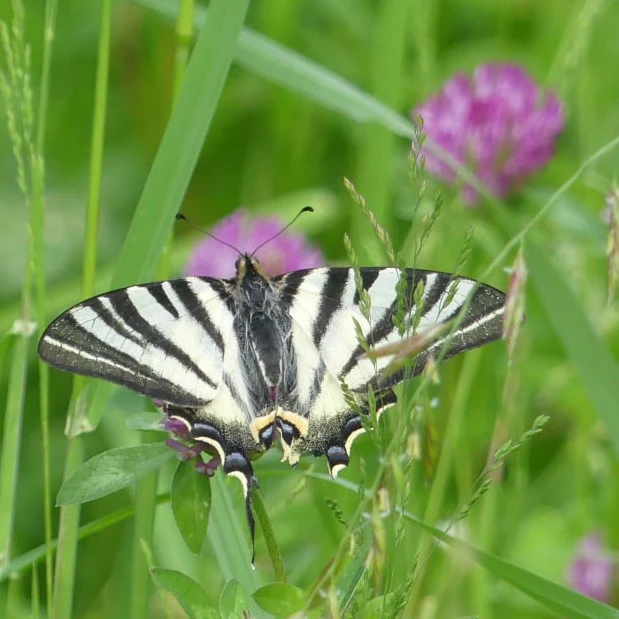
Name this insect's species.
Iphiclides podalirius
